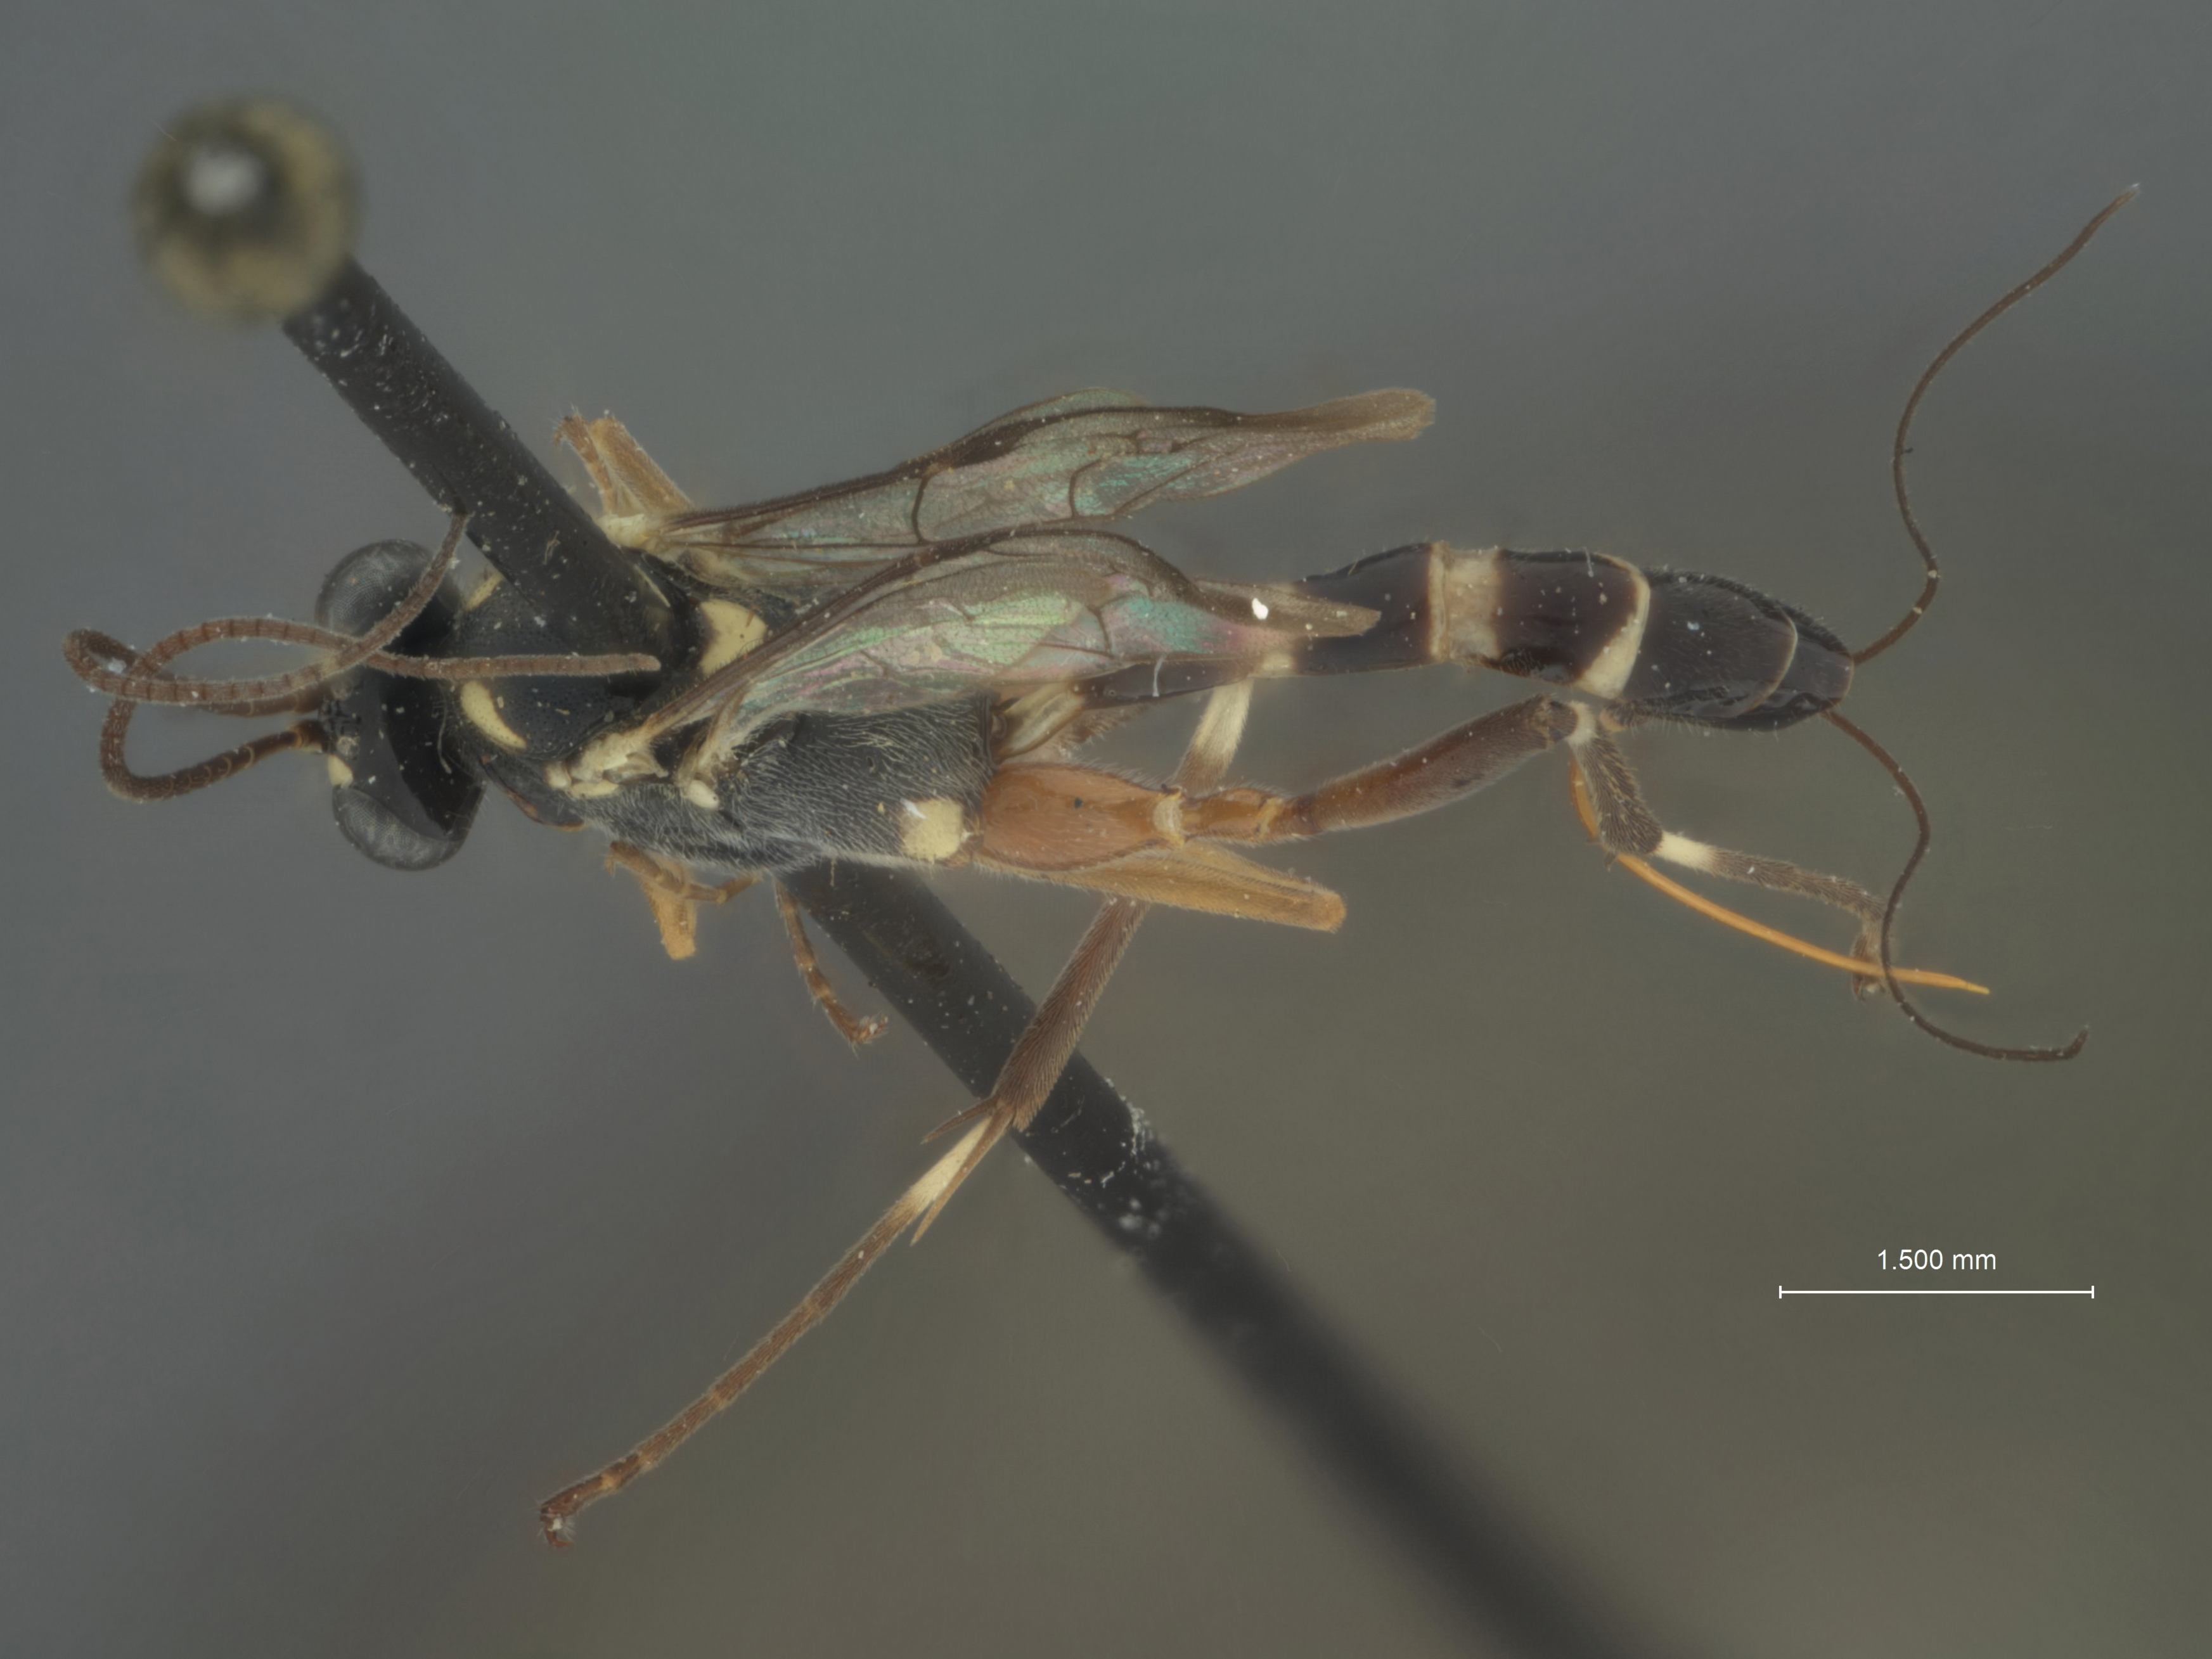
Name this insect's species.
Atropha clypearia
